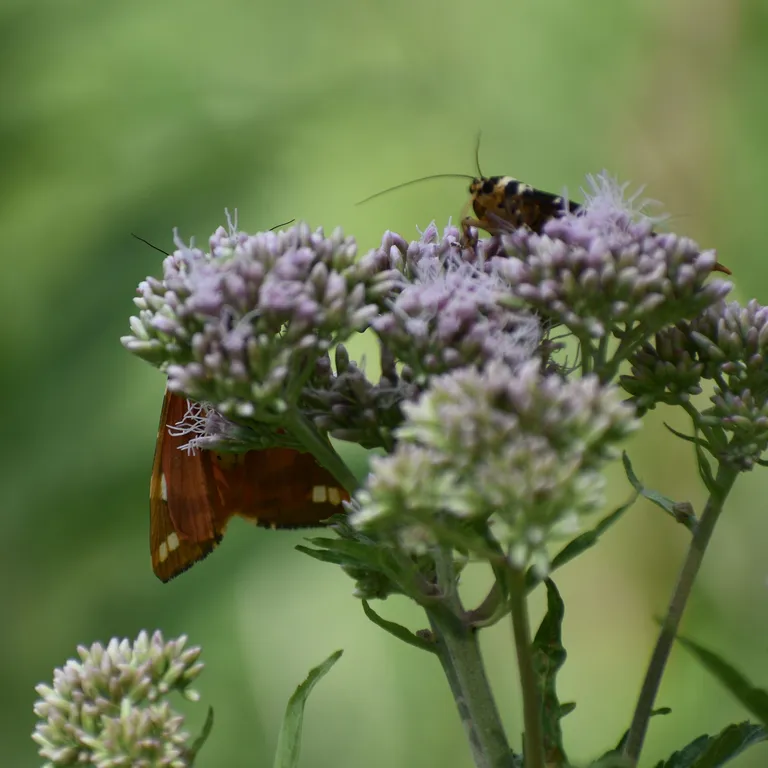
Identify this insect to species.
Euplagia quadripunctaria
